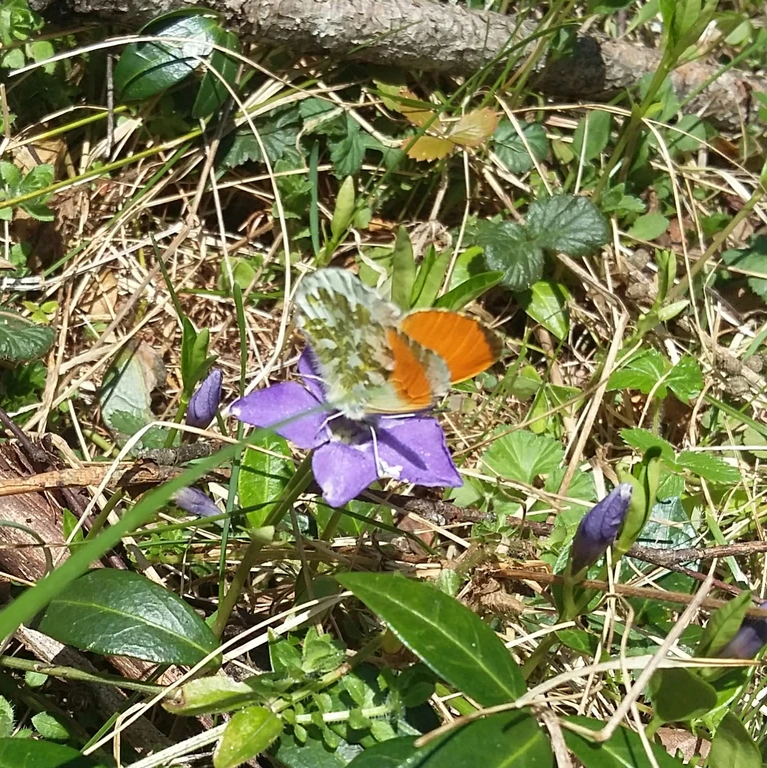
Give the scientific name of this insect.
Anthocharis cardamines
